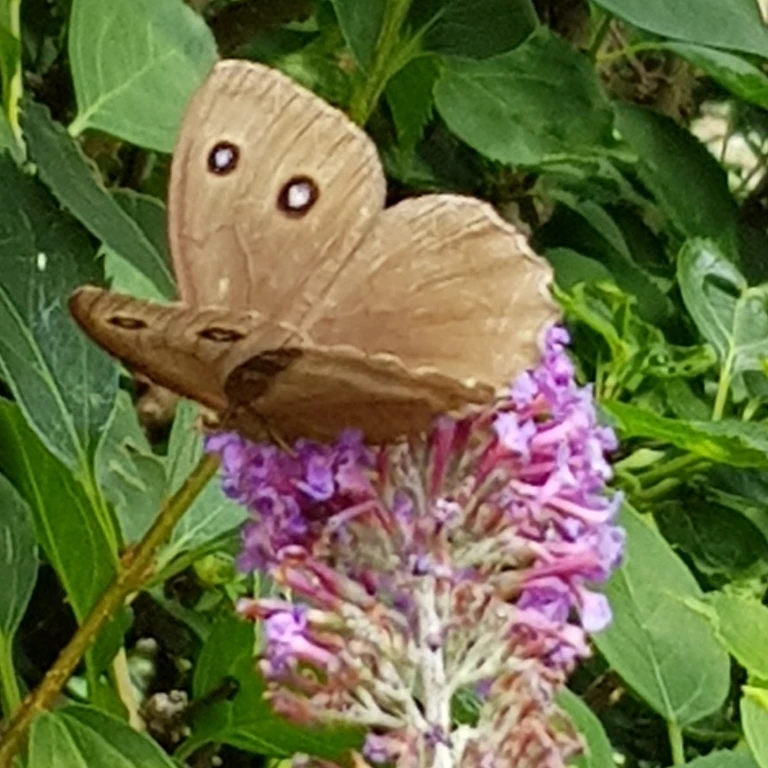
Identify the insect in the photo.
Minois dryas
